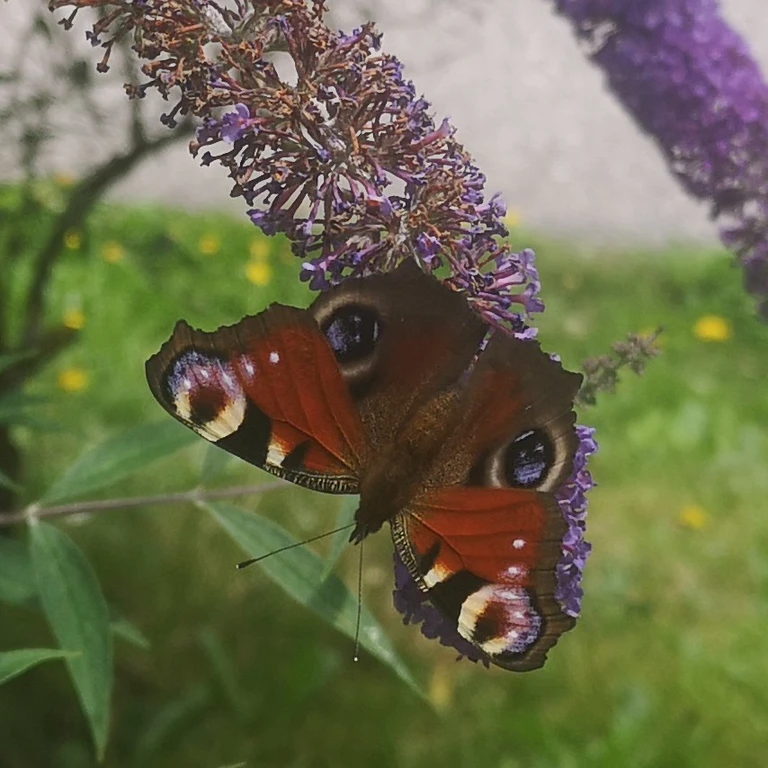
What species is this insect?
Aglais io
